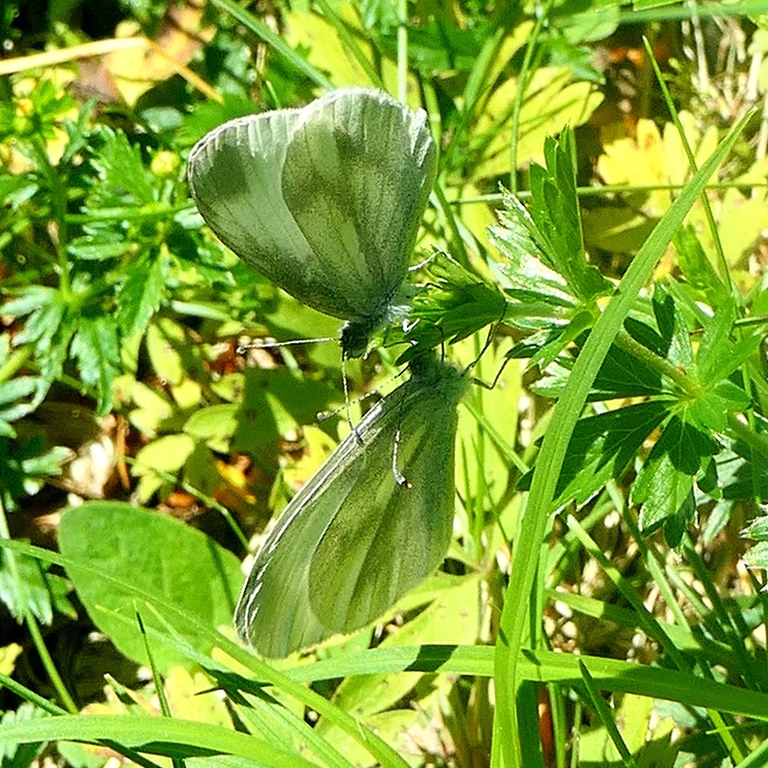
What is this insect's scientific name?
Leptidea sinapis/juvernica
